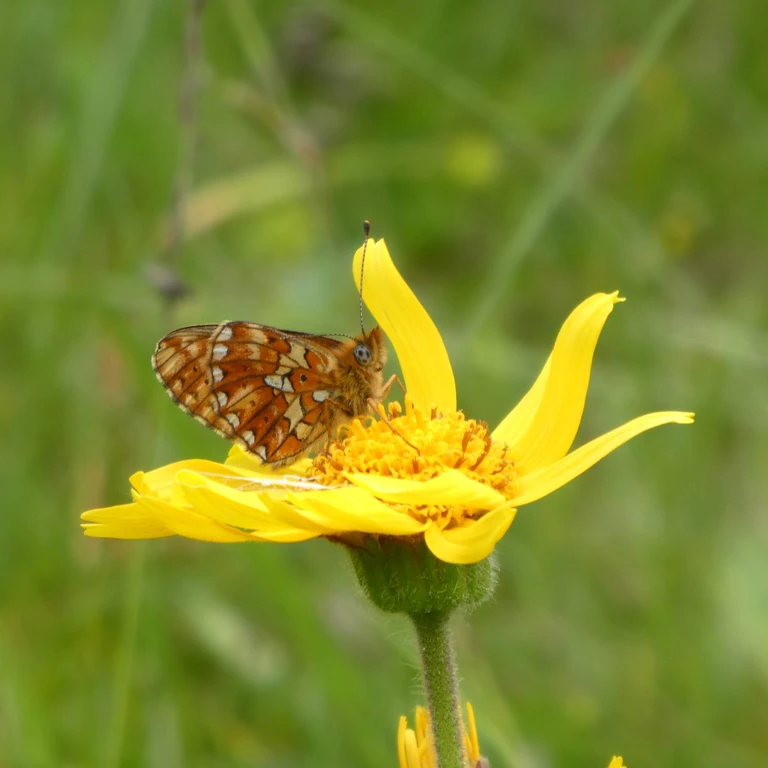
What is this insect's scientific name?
Boloria euphrosyne (also Clossiana euphrosyne)
